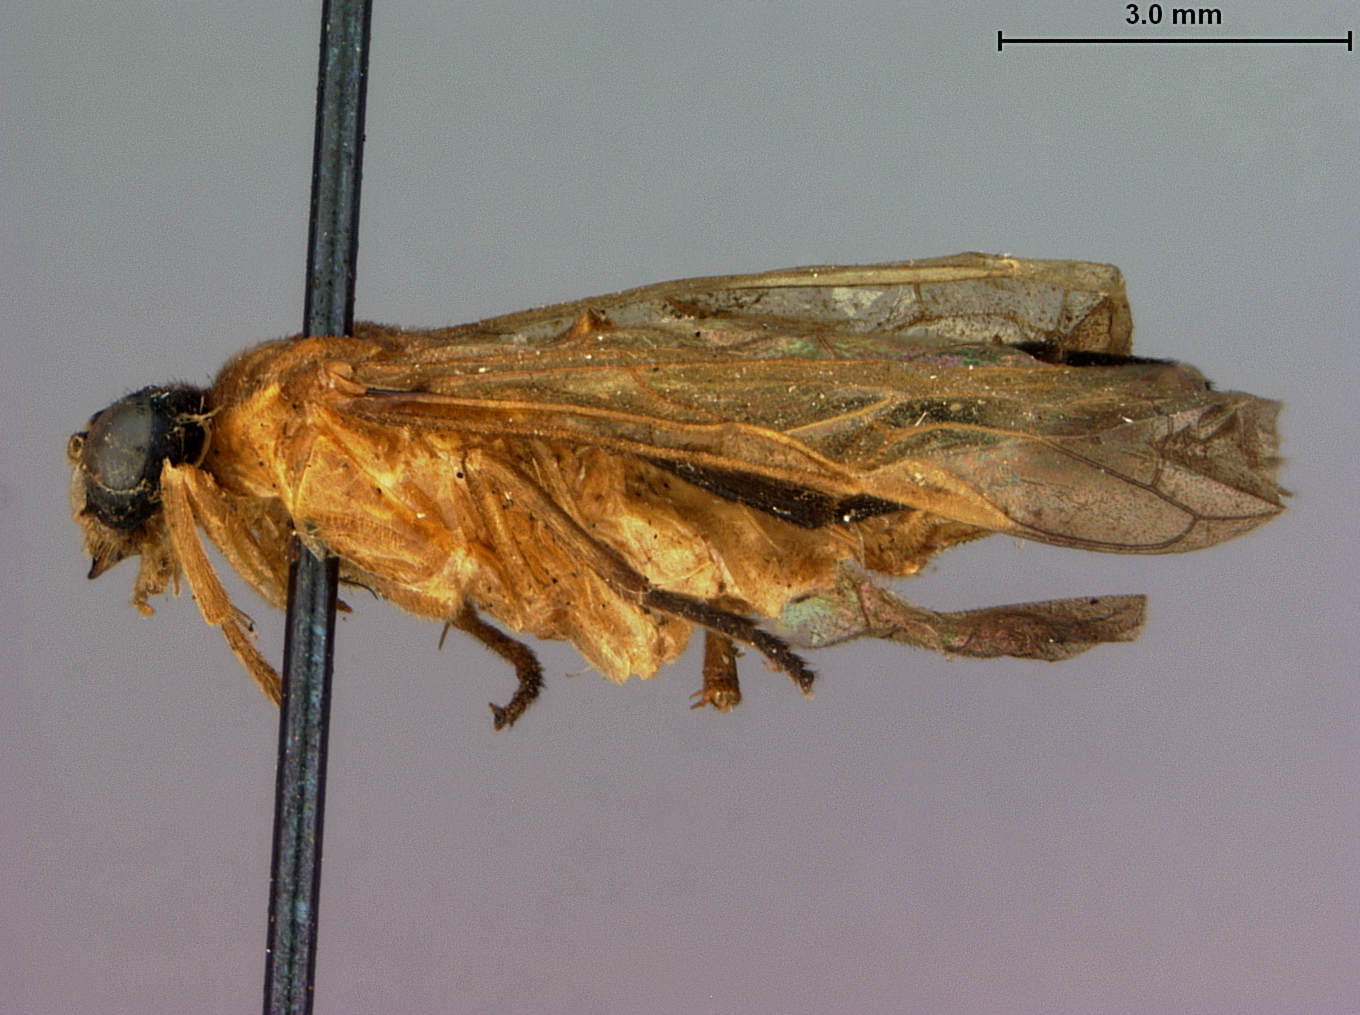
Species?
Caloptilia nubeculosa
